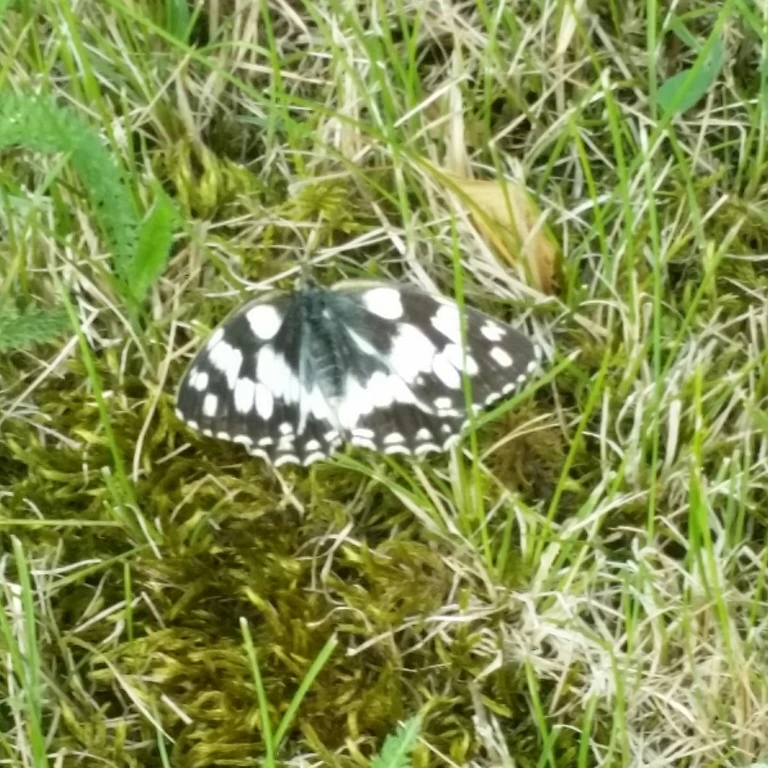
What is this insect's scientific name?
Melanargia galathea
